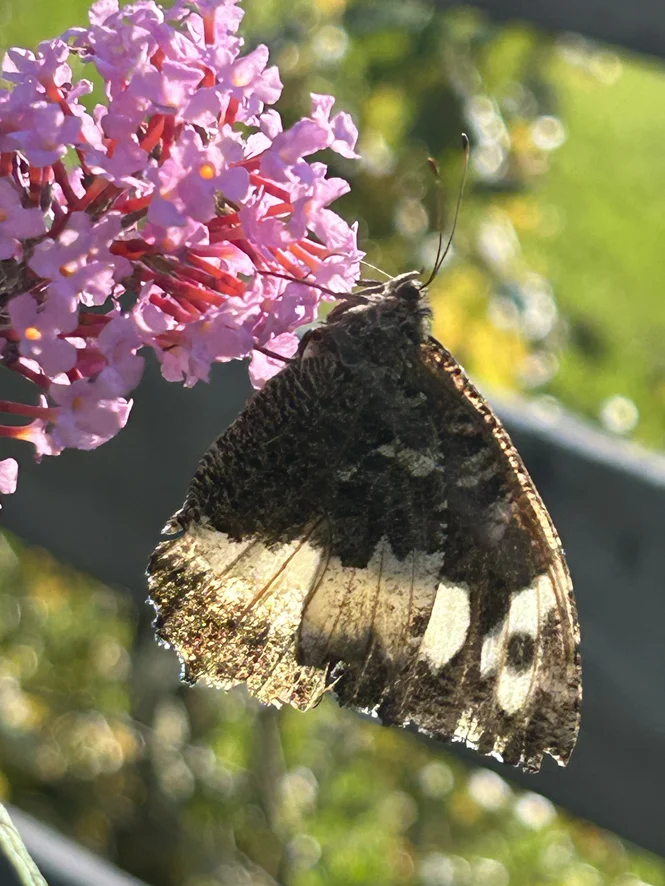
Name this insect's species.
Brintesia circe
